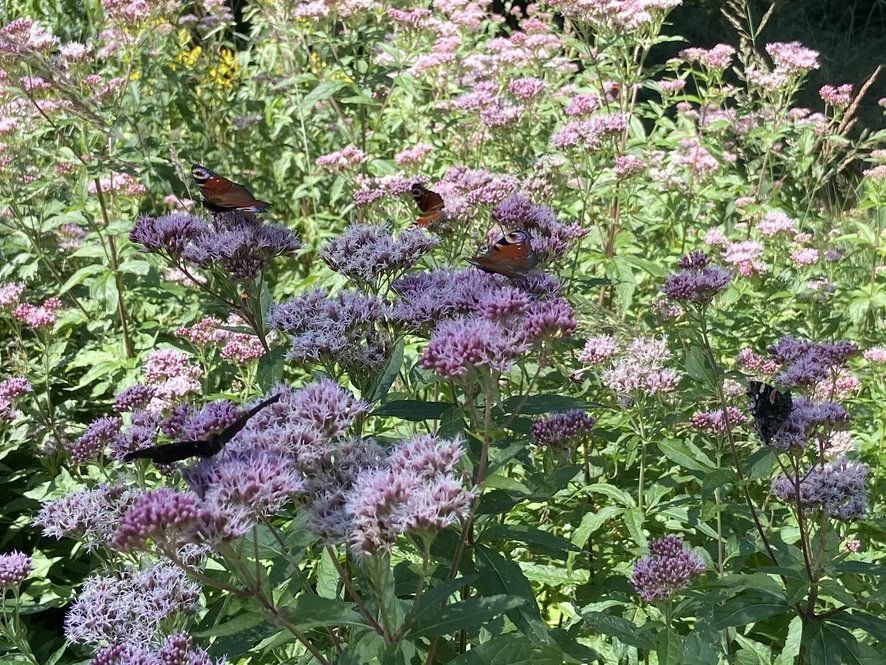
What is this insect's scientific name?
Aglais io
